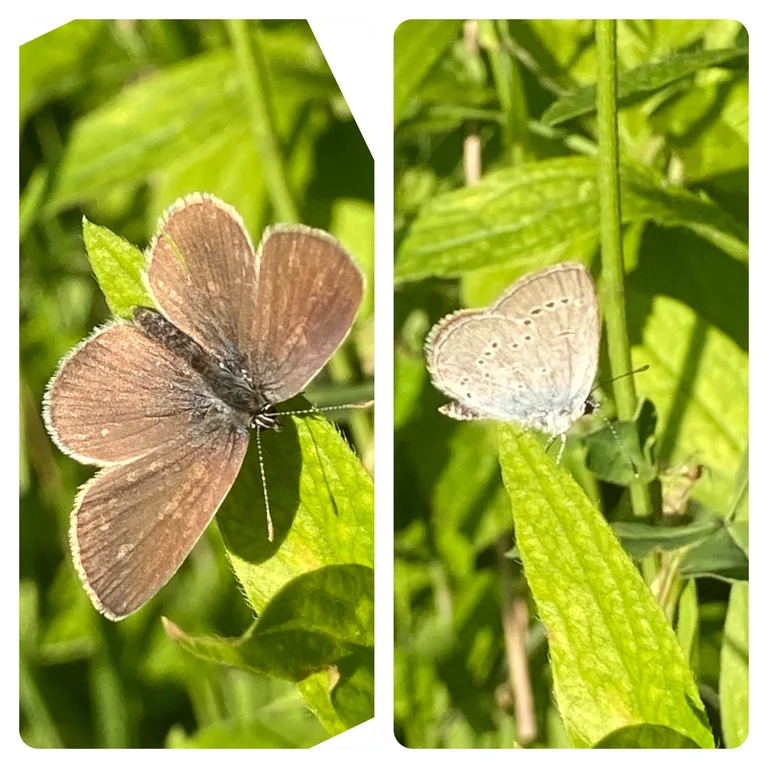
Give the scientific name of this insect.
Cupido minimus
